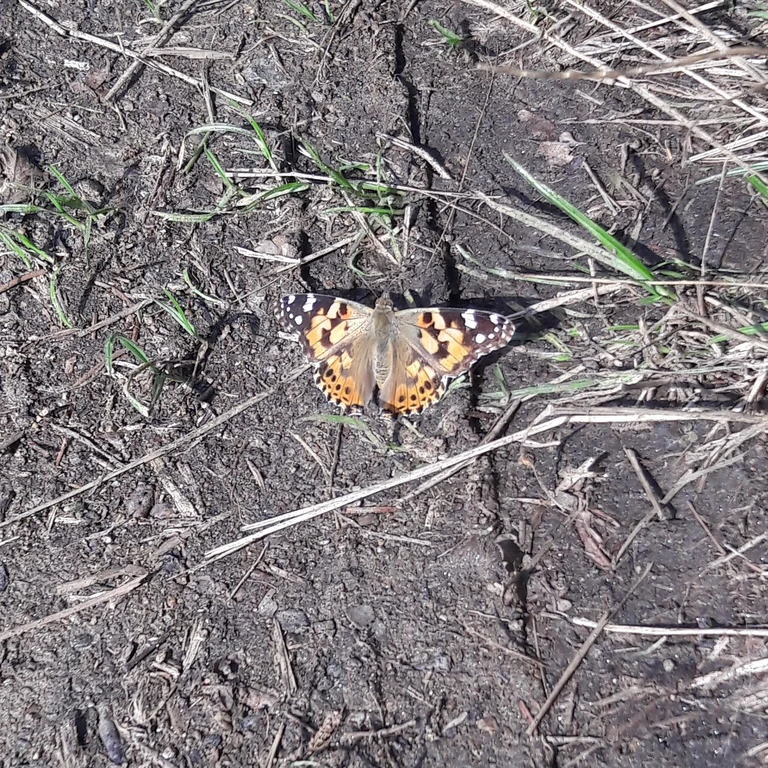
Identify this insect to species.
Vanessa cardui
